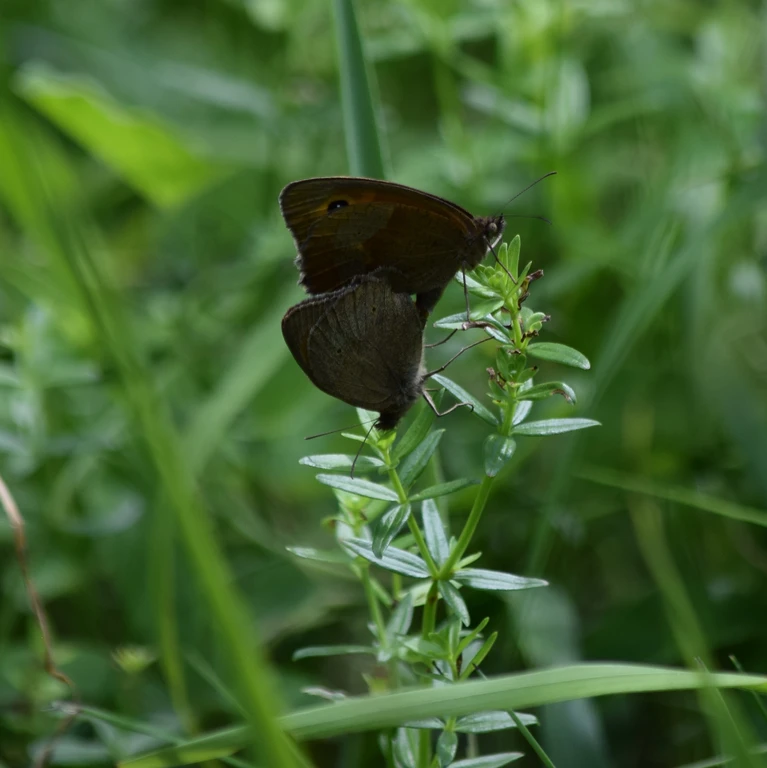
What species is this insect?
Maniola jurtina
